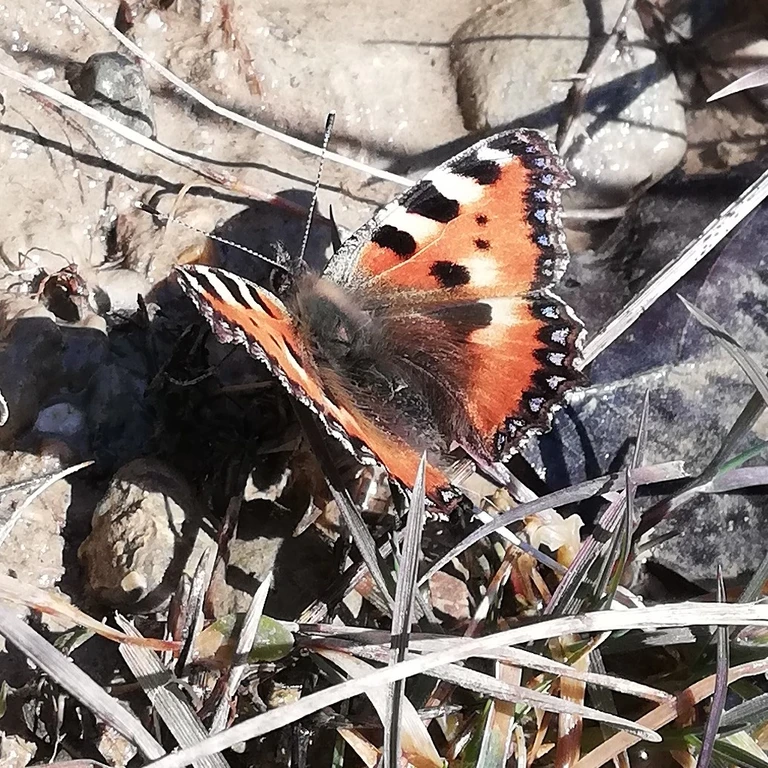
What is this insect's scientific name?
Aglais urticae
